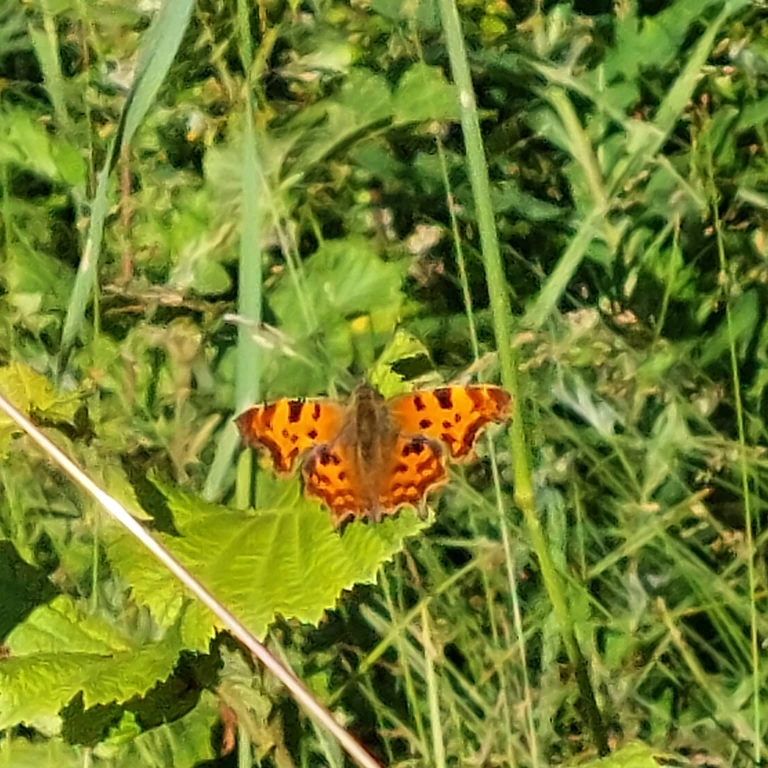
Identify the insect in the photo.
Polygonia c-album
